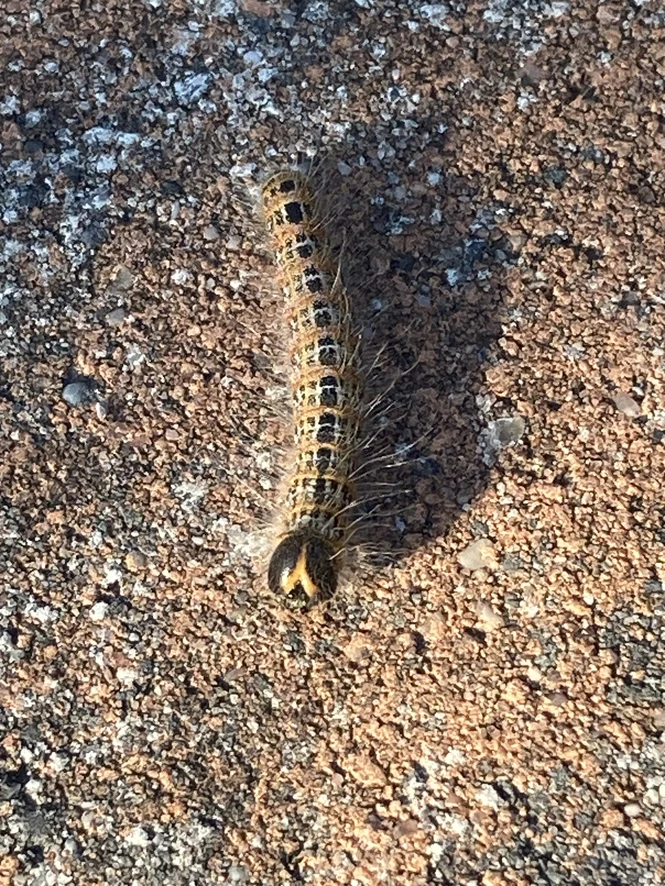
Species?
Phalera bucephala
